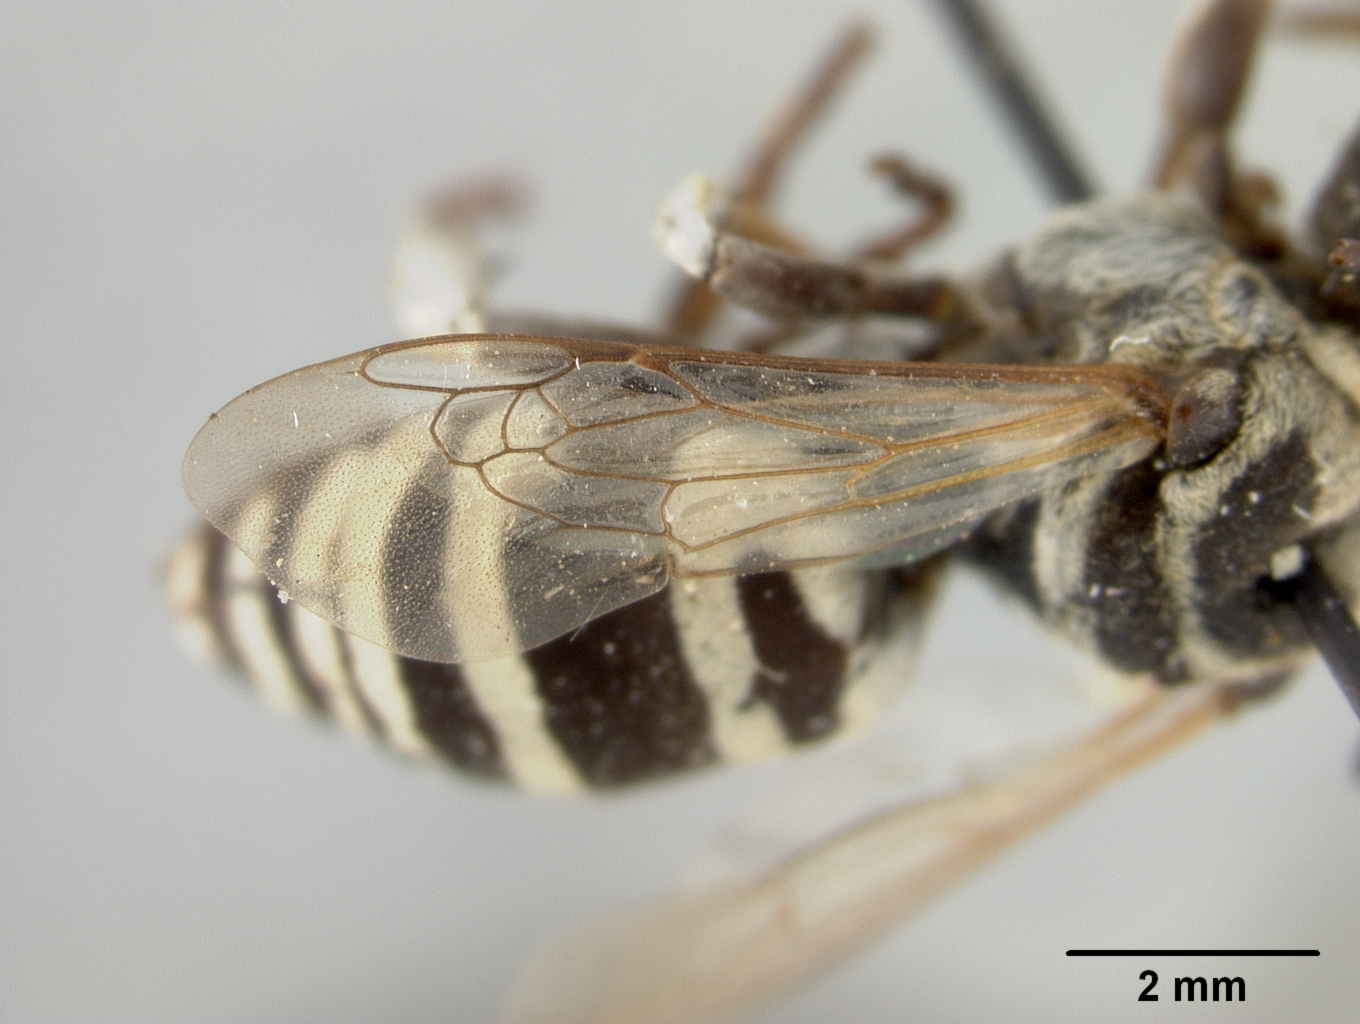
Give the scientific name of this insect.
Triepeolus eldredi
